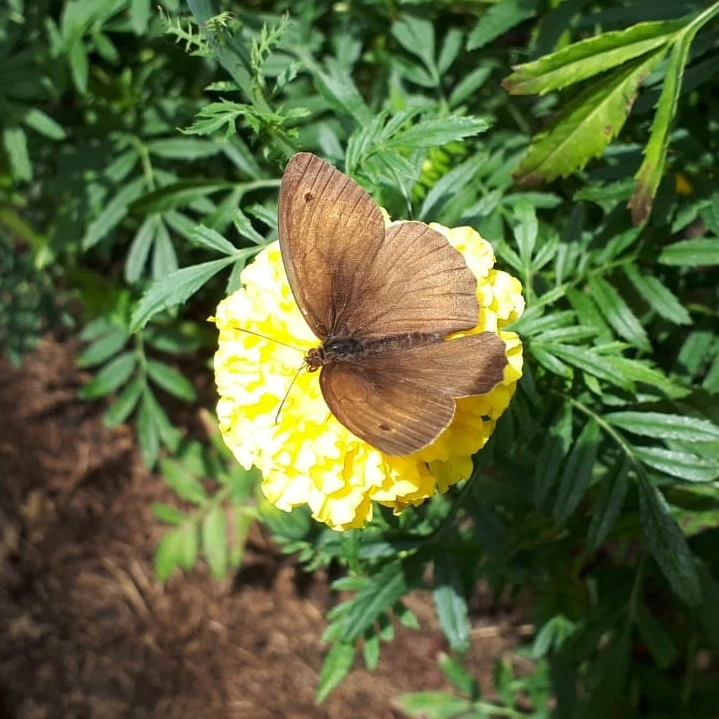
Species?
Maniola jurtina
